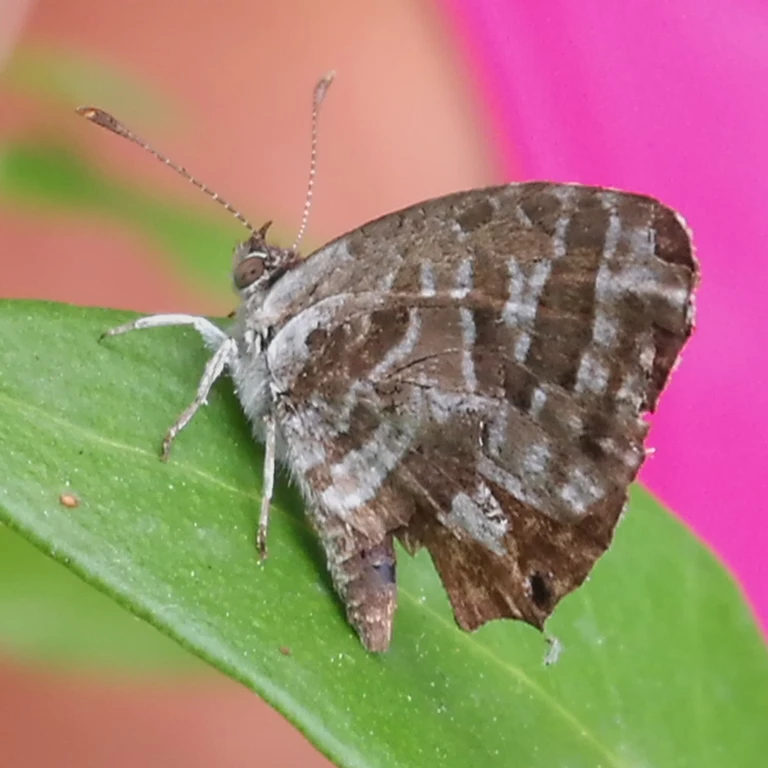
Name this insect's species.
Cacyreus marshalli
